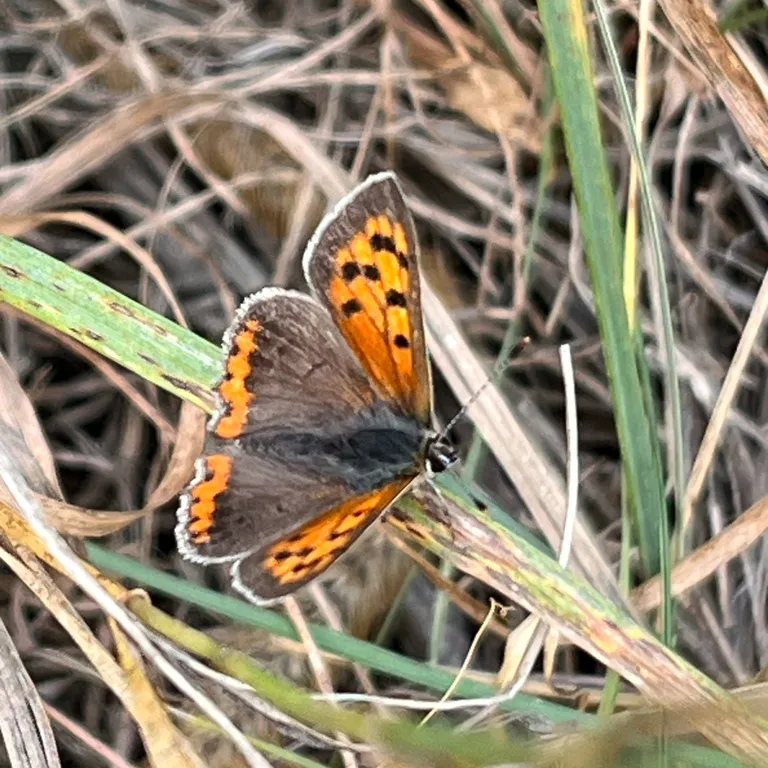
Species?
Lycaena phlaeas
